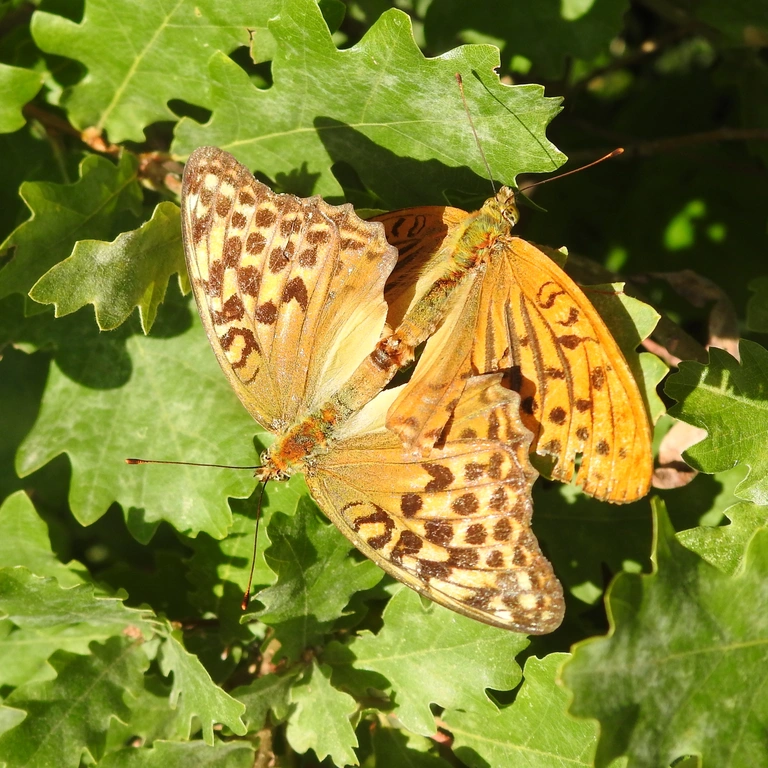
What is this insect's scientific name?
Argynnis paphia
